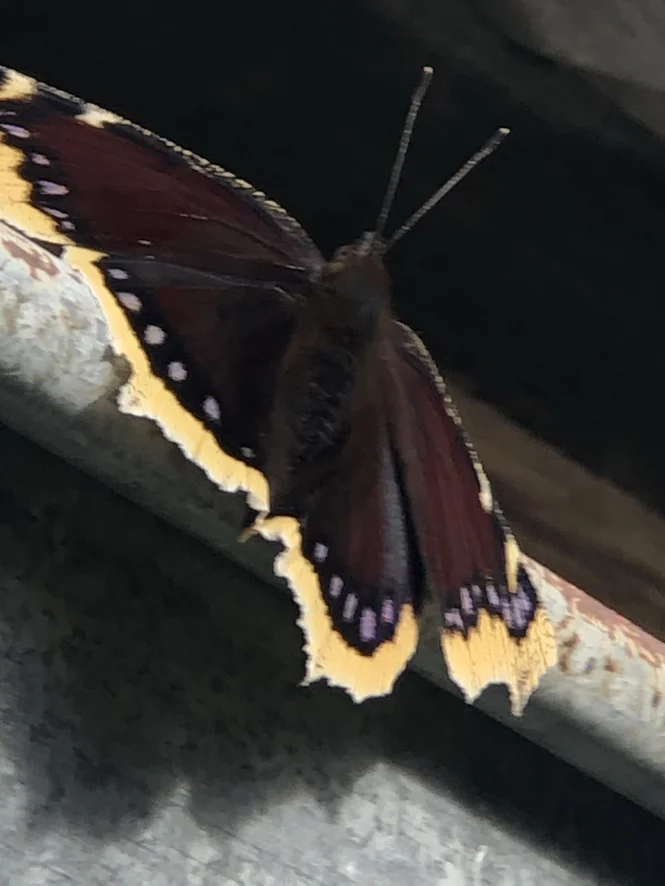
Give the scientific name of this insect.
Nymphalis antiopa
